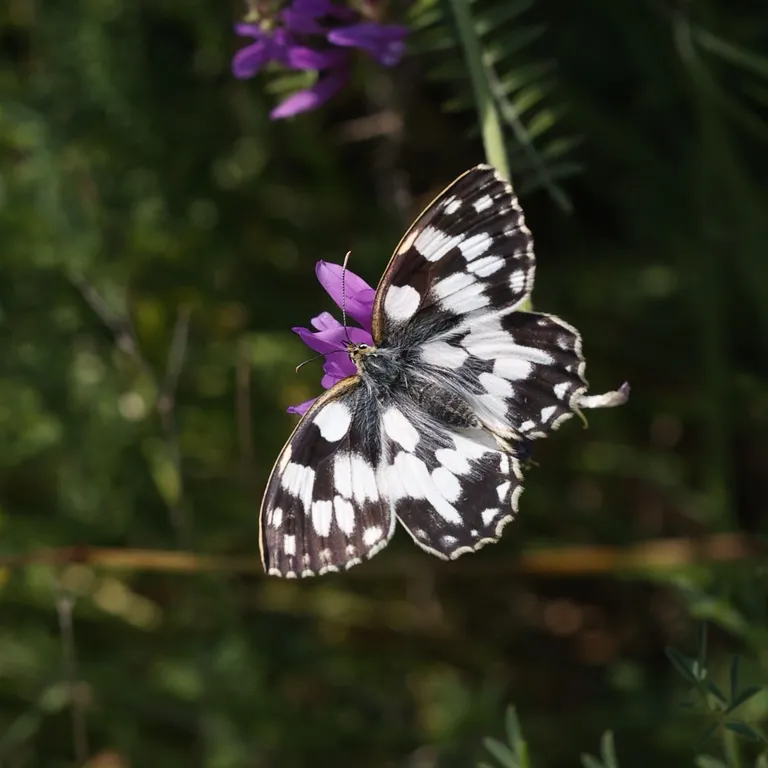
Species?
Melanargia galathea
